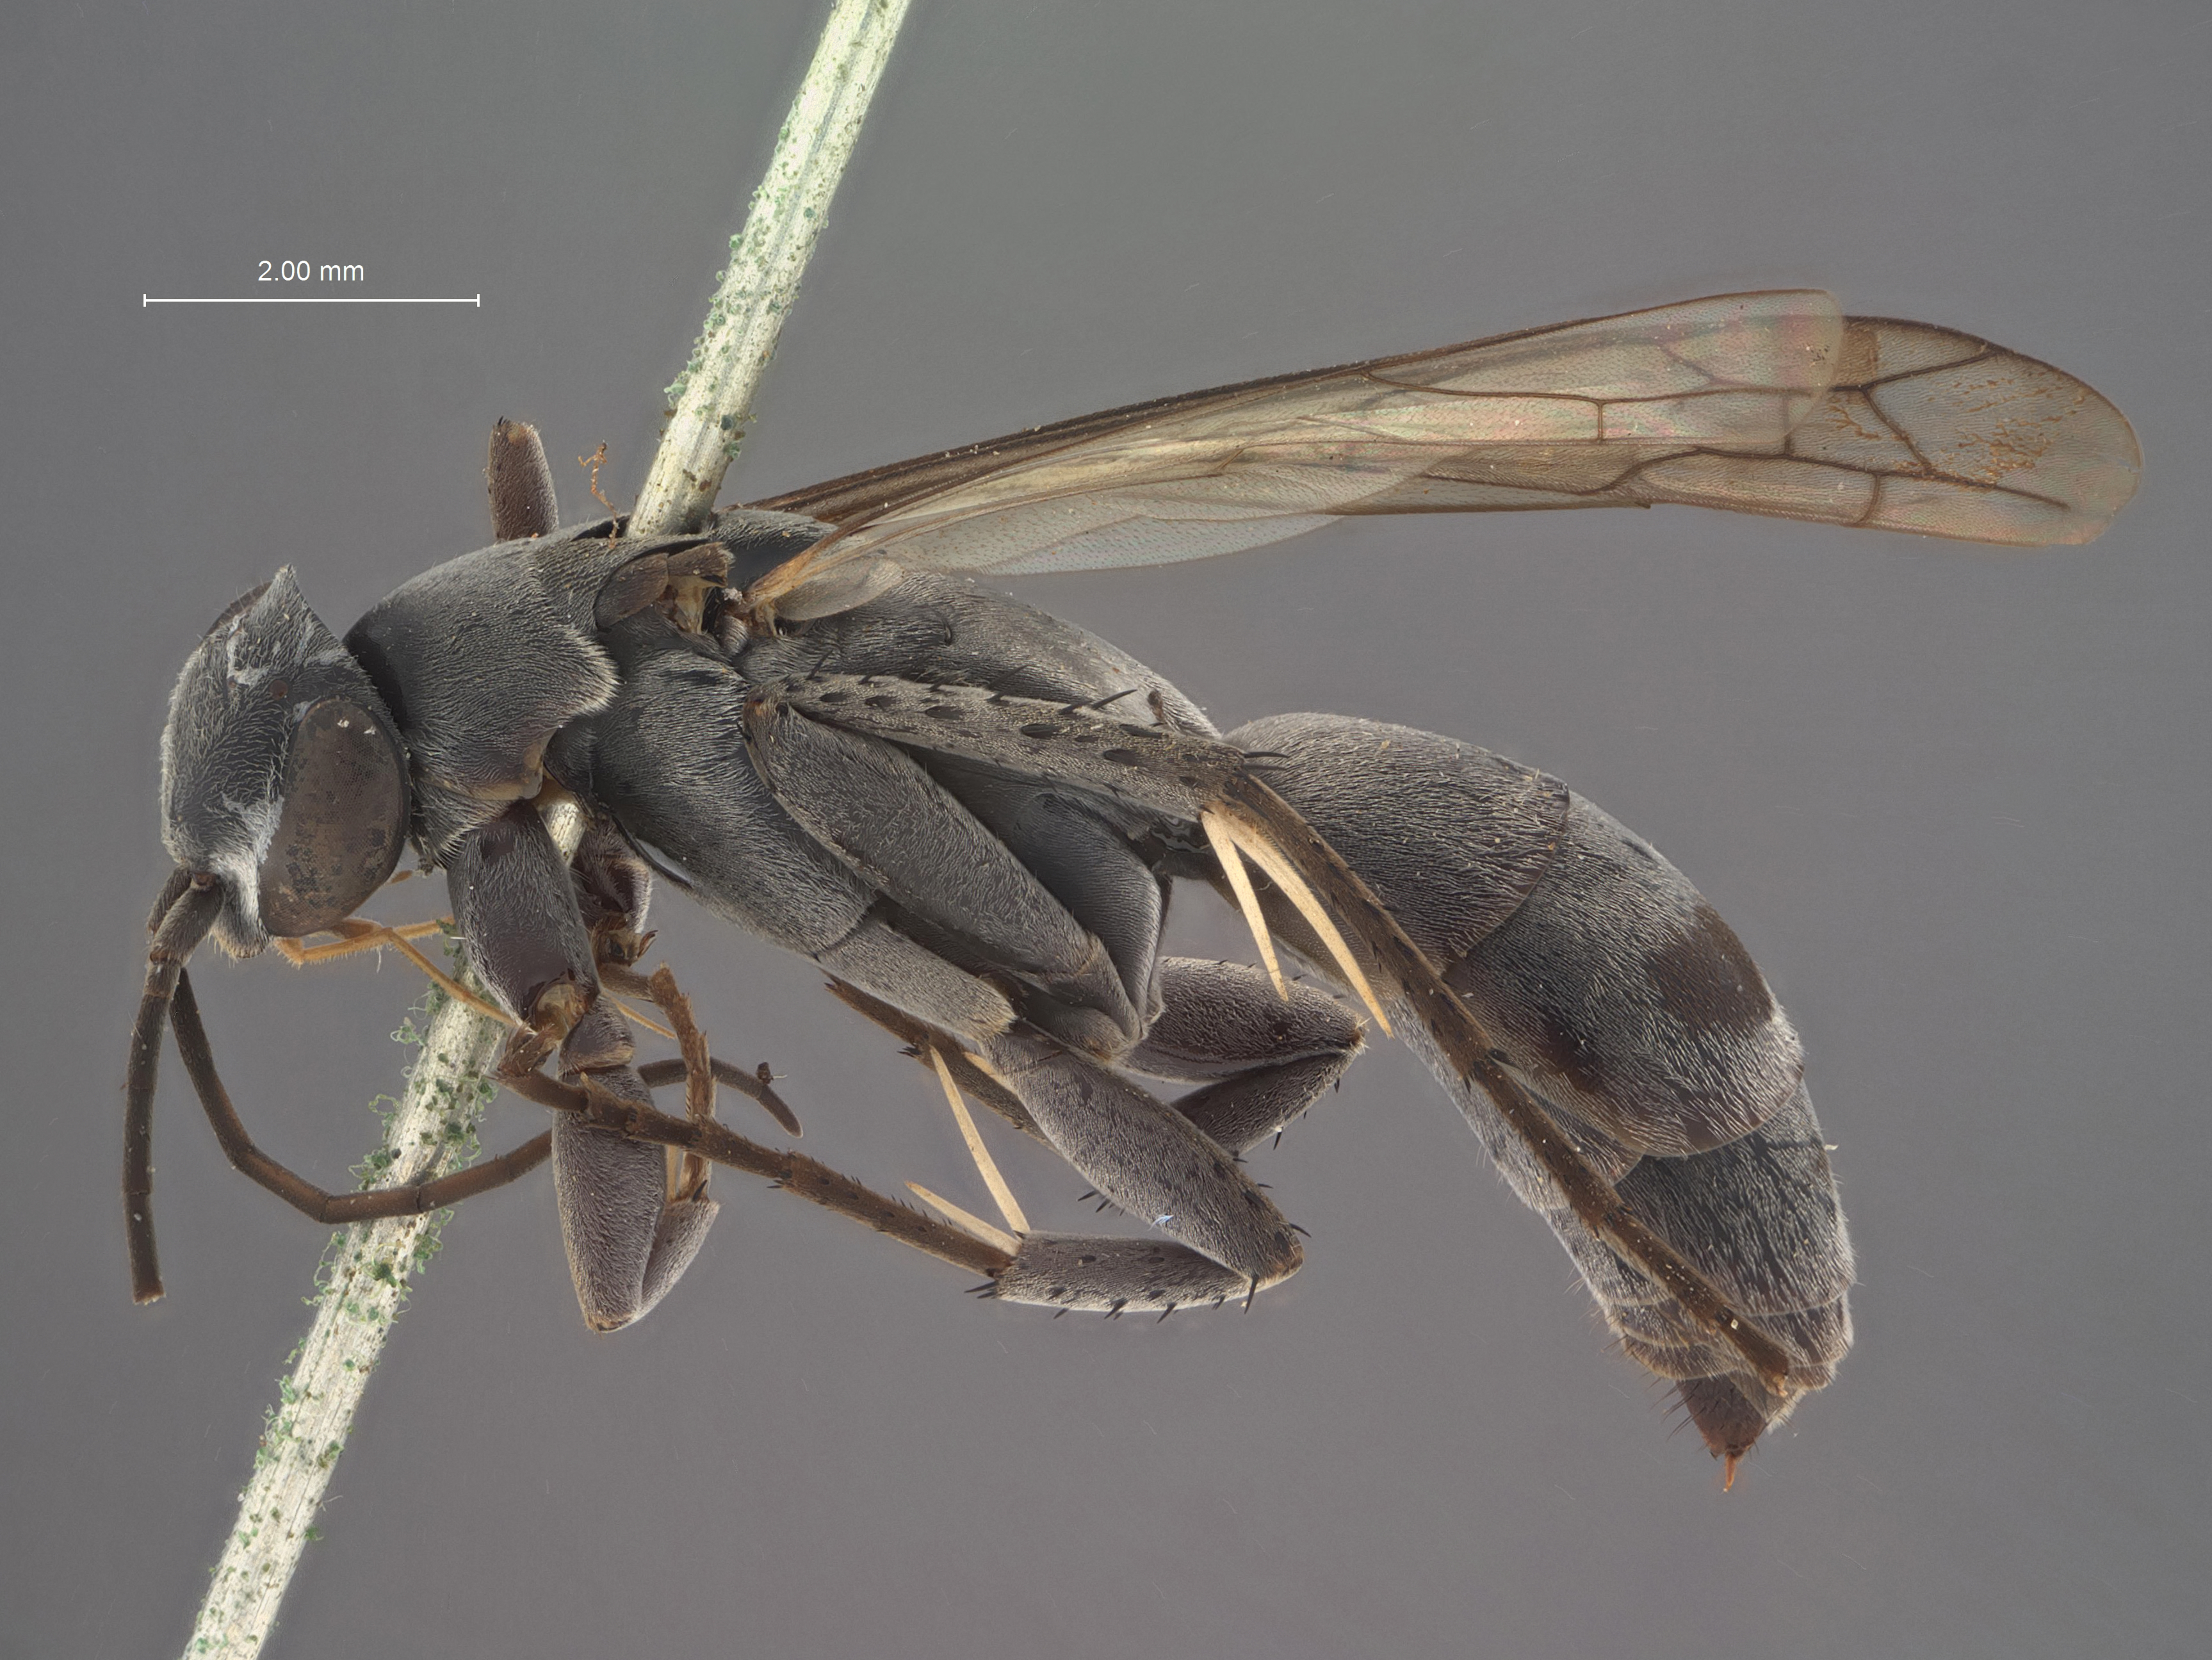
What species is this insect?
Homonotus alticeps
